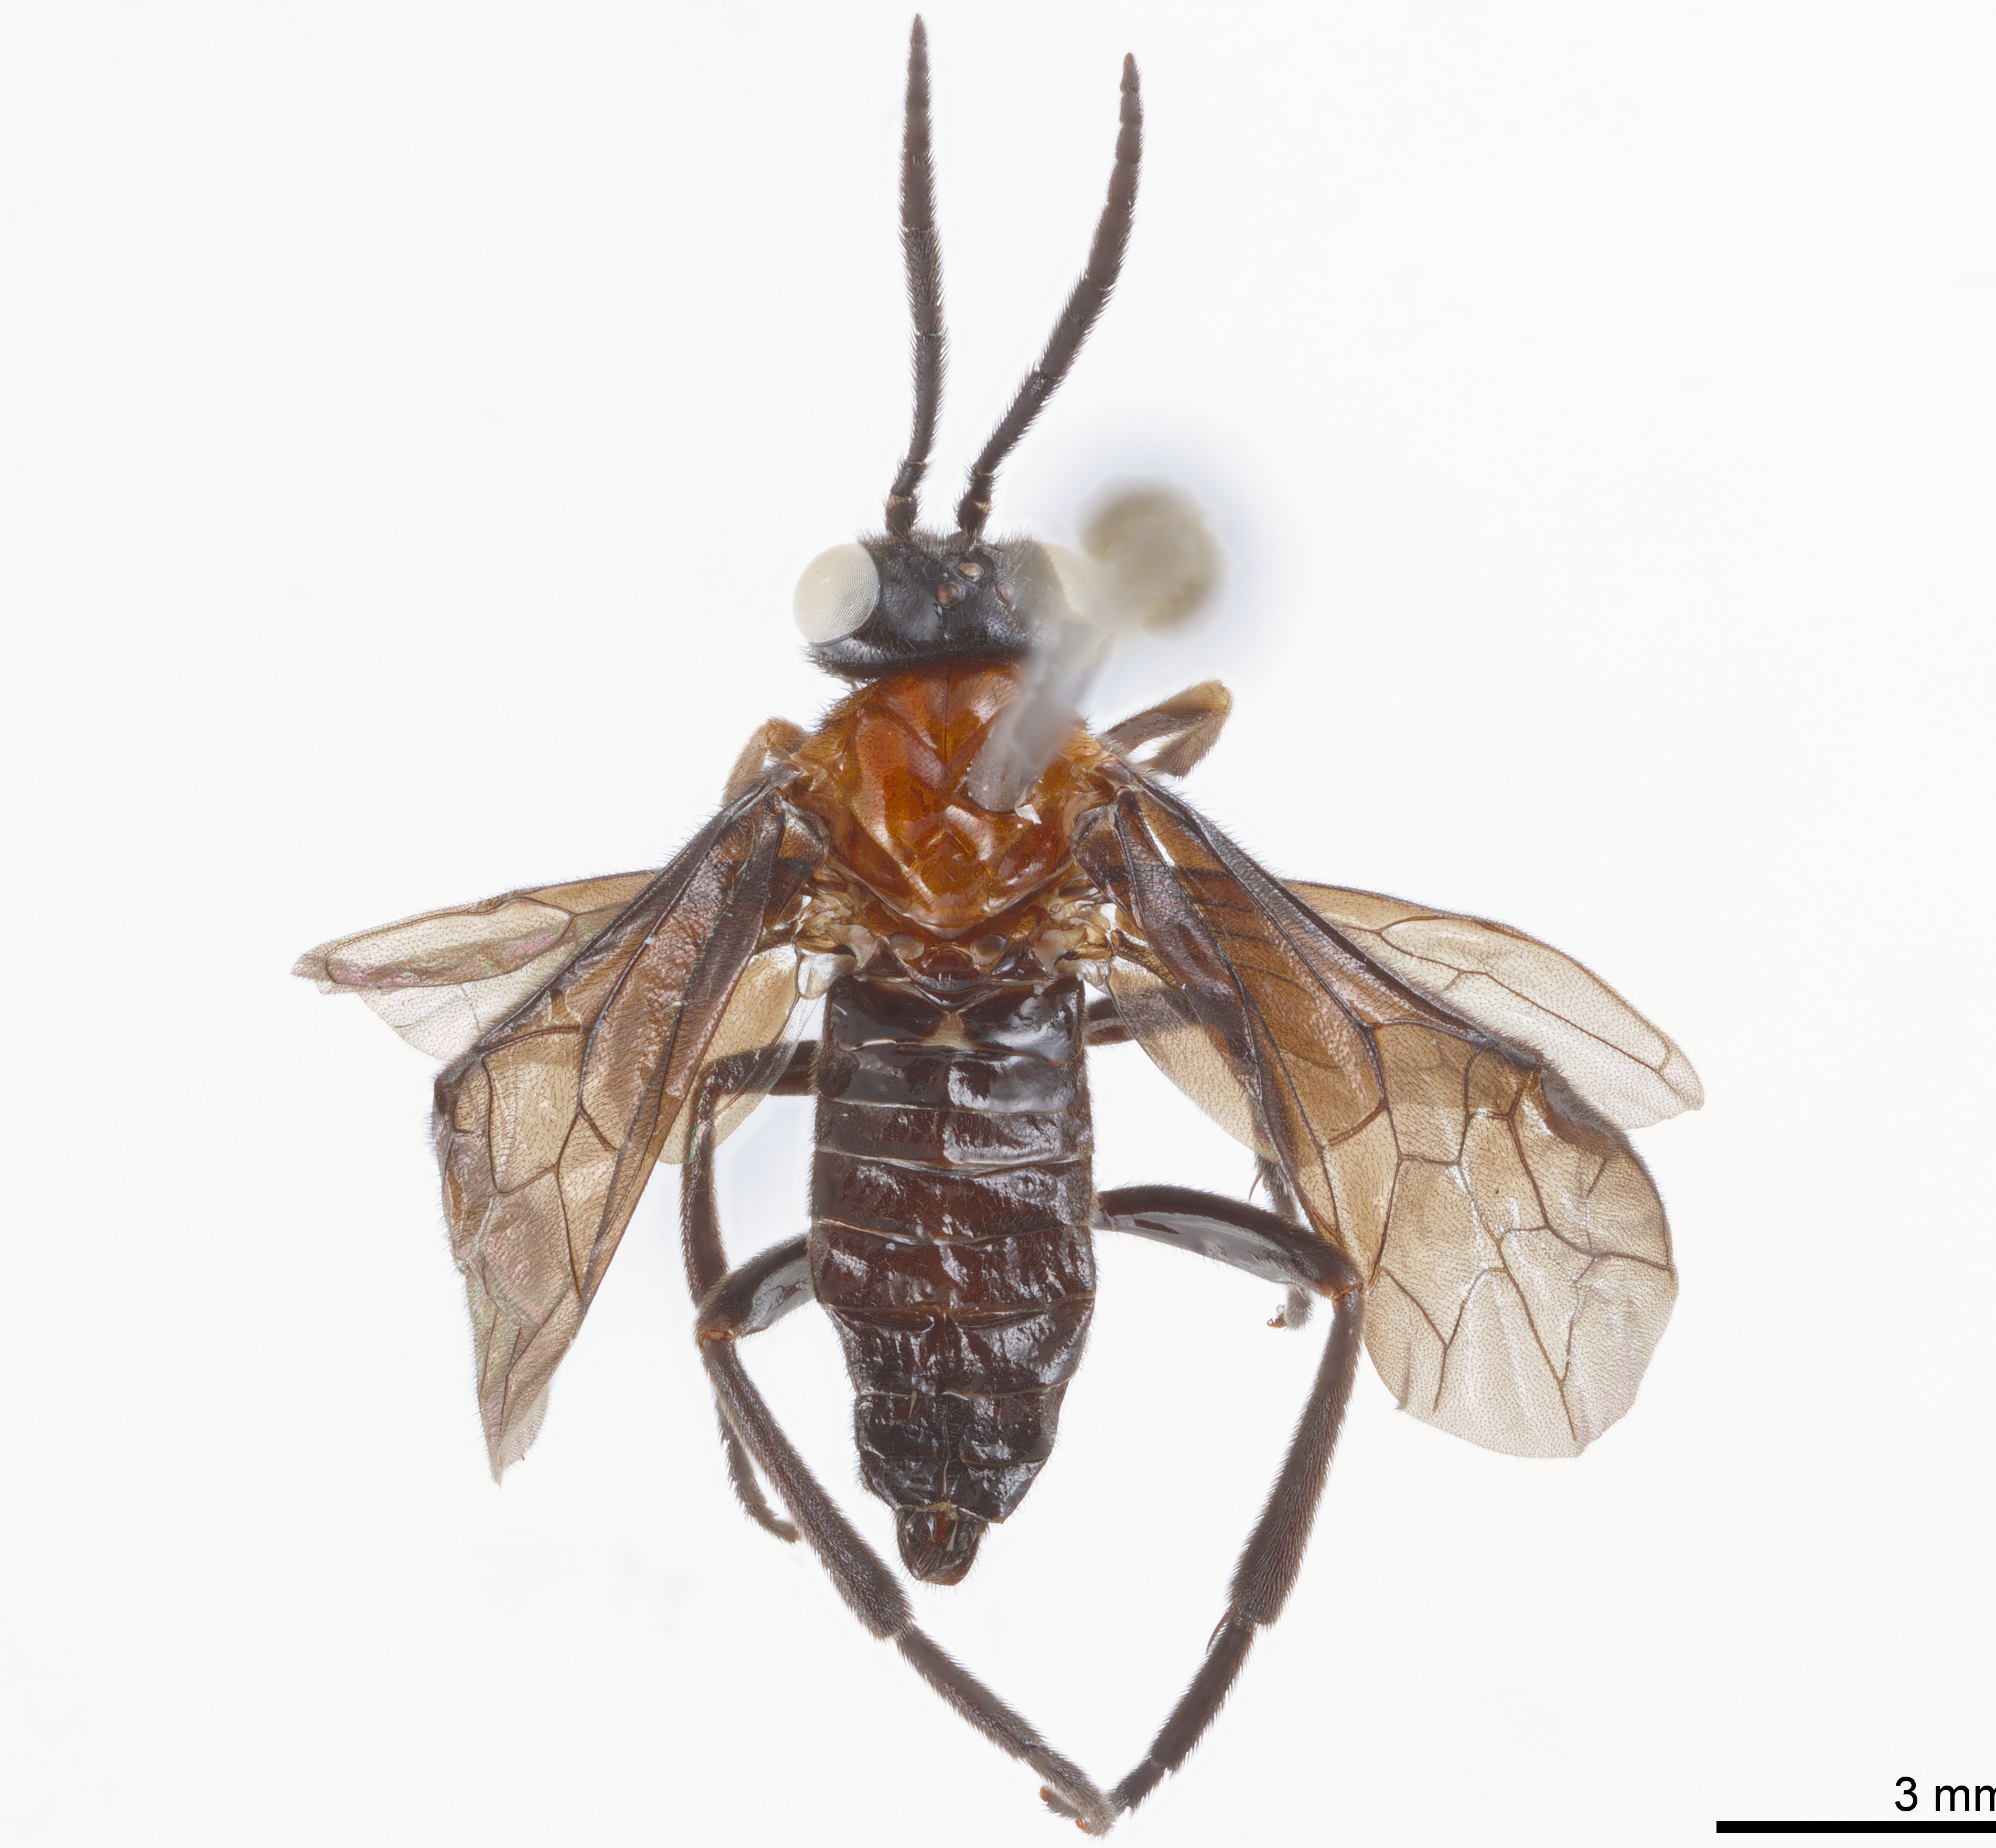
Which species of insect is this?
Waldheimia amazonica
